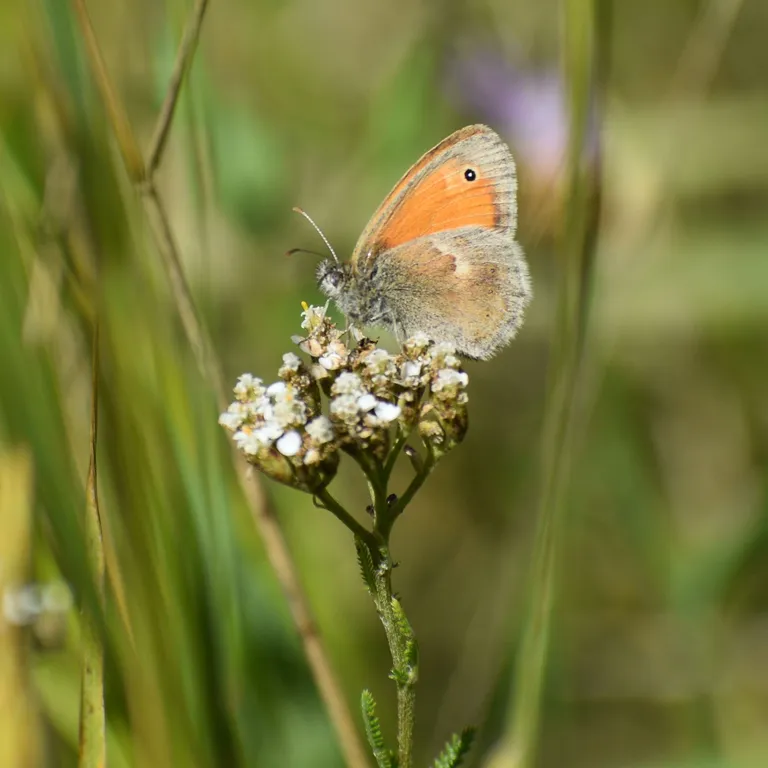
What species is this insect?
Coenonympha pamphilus
